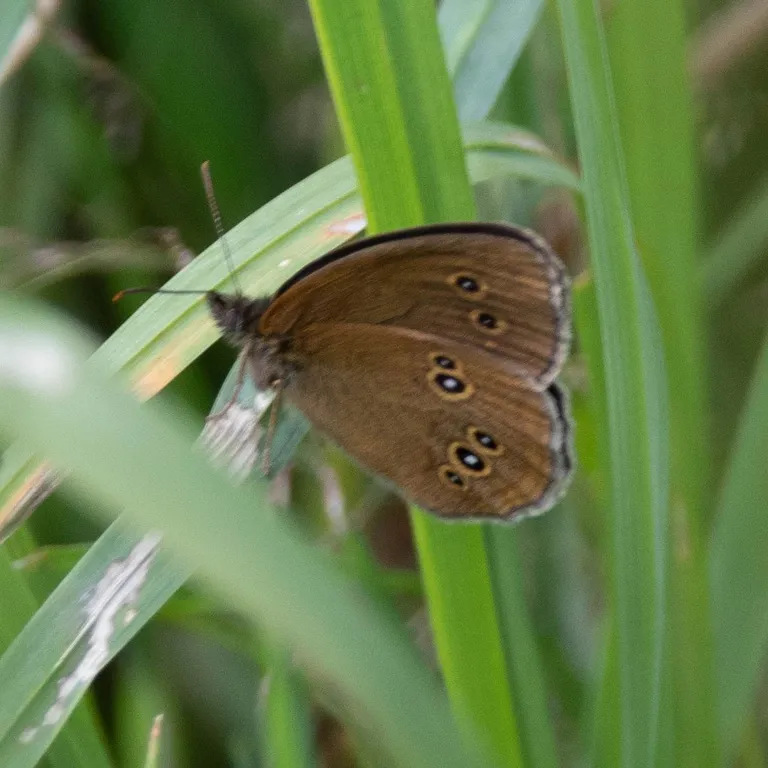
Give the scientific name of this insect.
Aphantopus hyperantus
